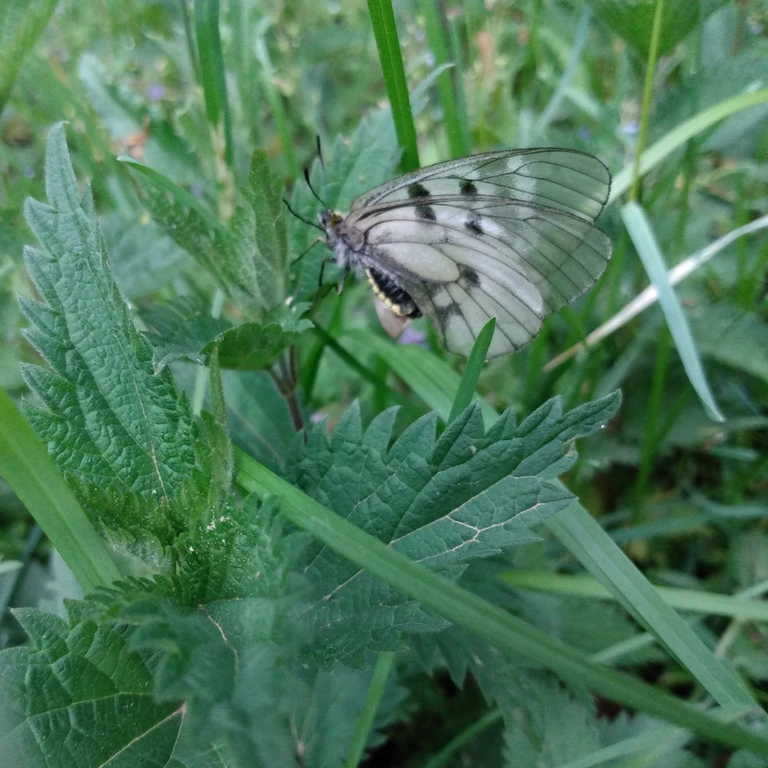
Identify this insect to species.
Parnassius mnemosyne
